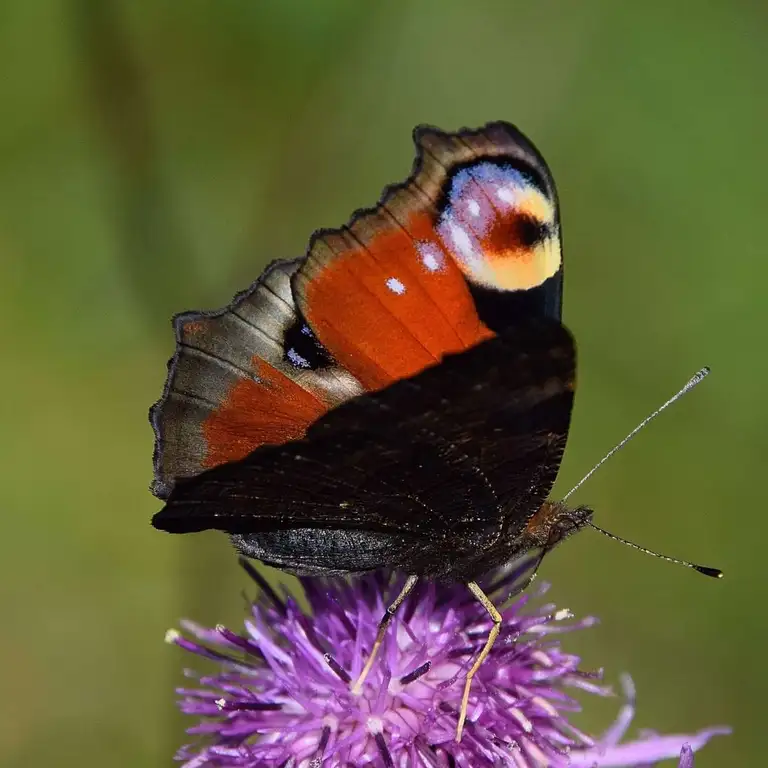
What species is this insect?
Aglais io
